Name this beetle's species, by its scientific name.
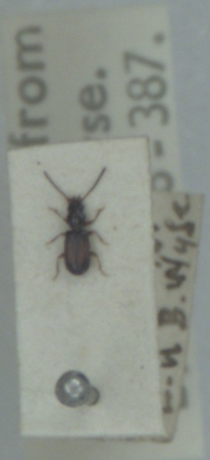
Perileptus areolatus
